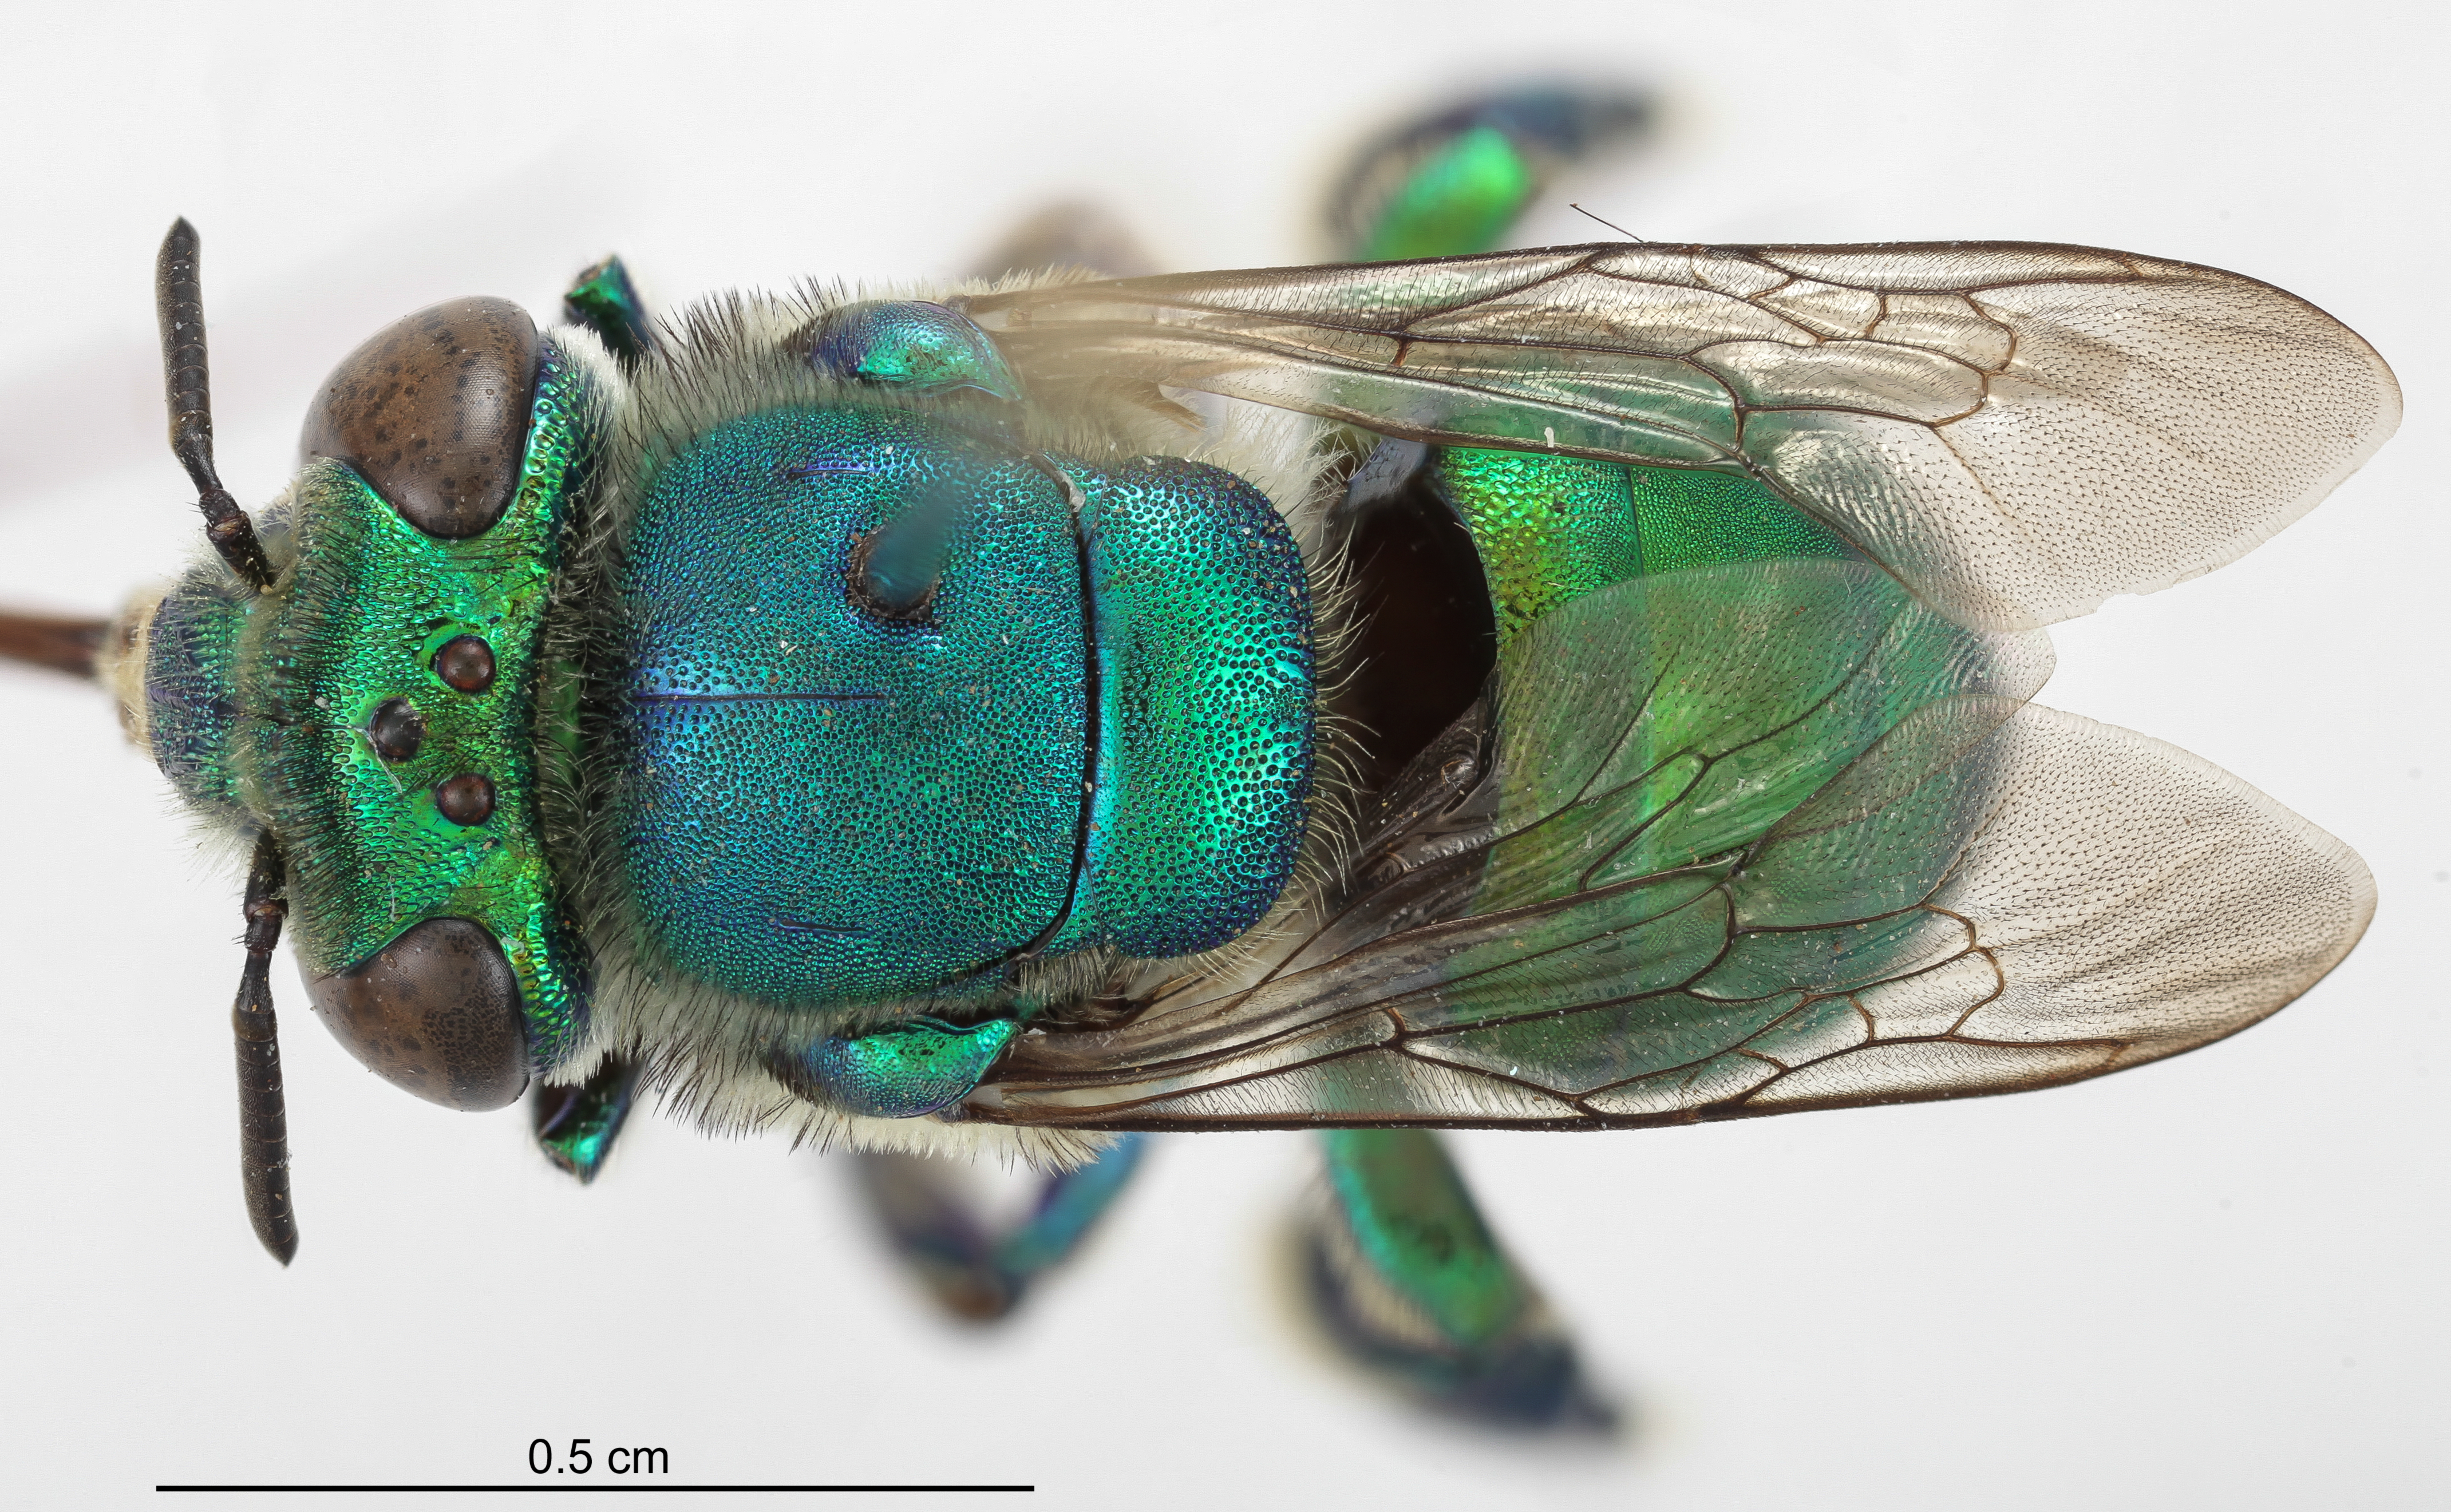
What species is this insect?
Euglossa securigera
